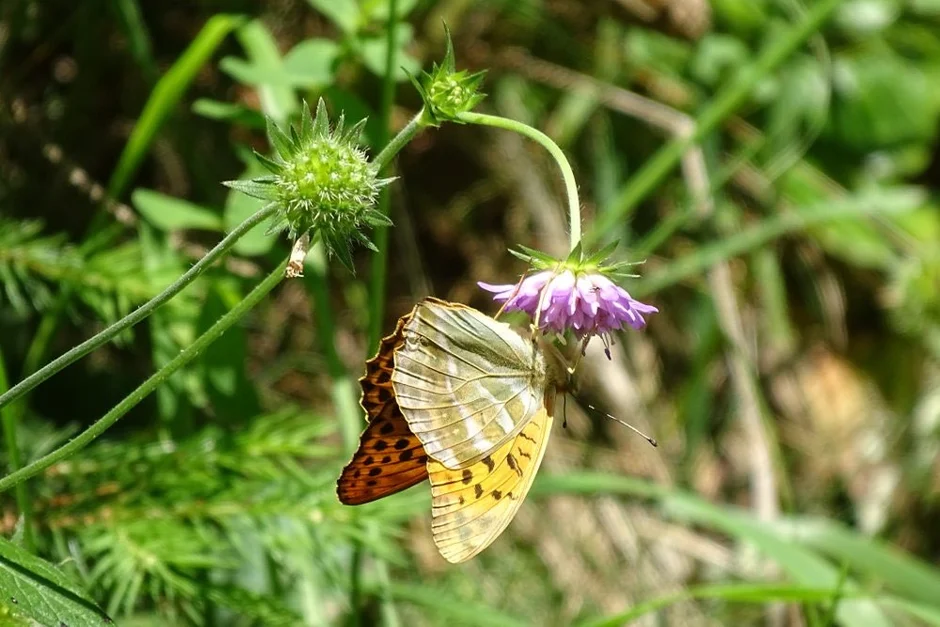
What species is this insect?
Argynnis paphia
